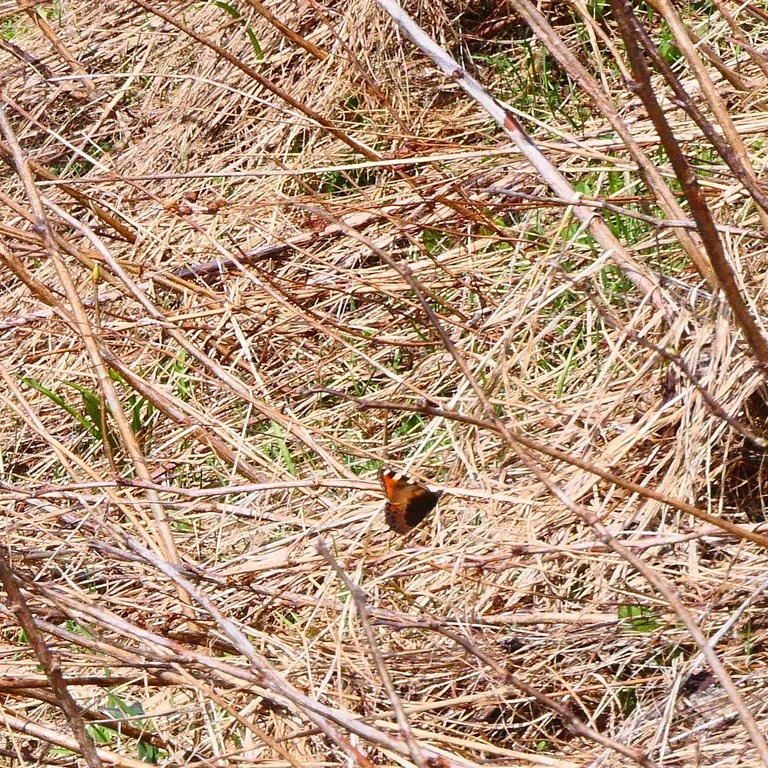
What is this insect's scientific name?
Aglais urticae
